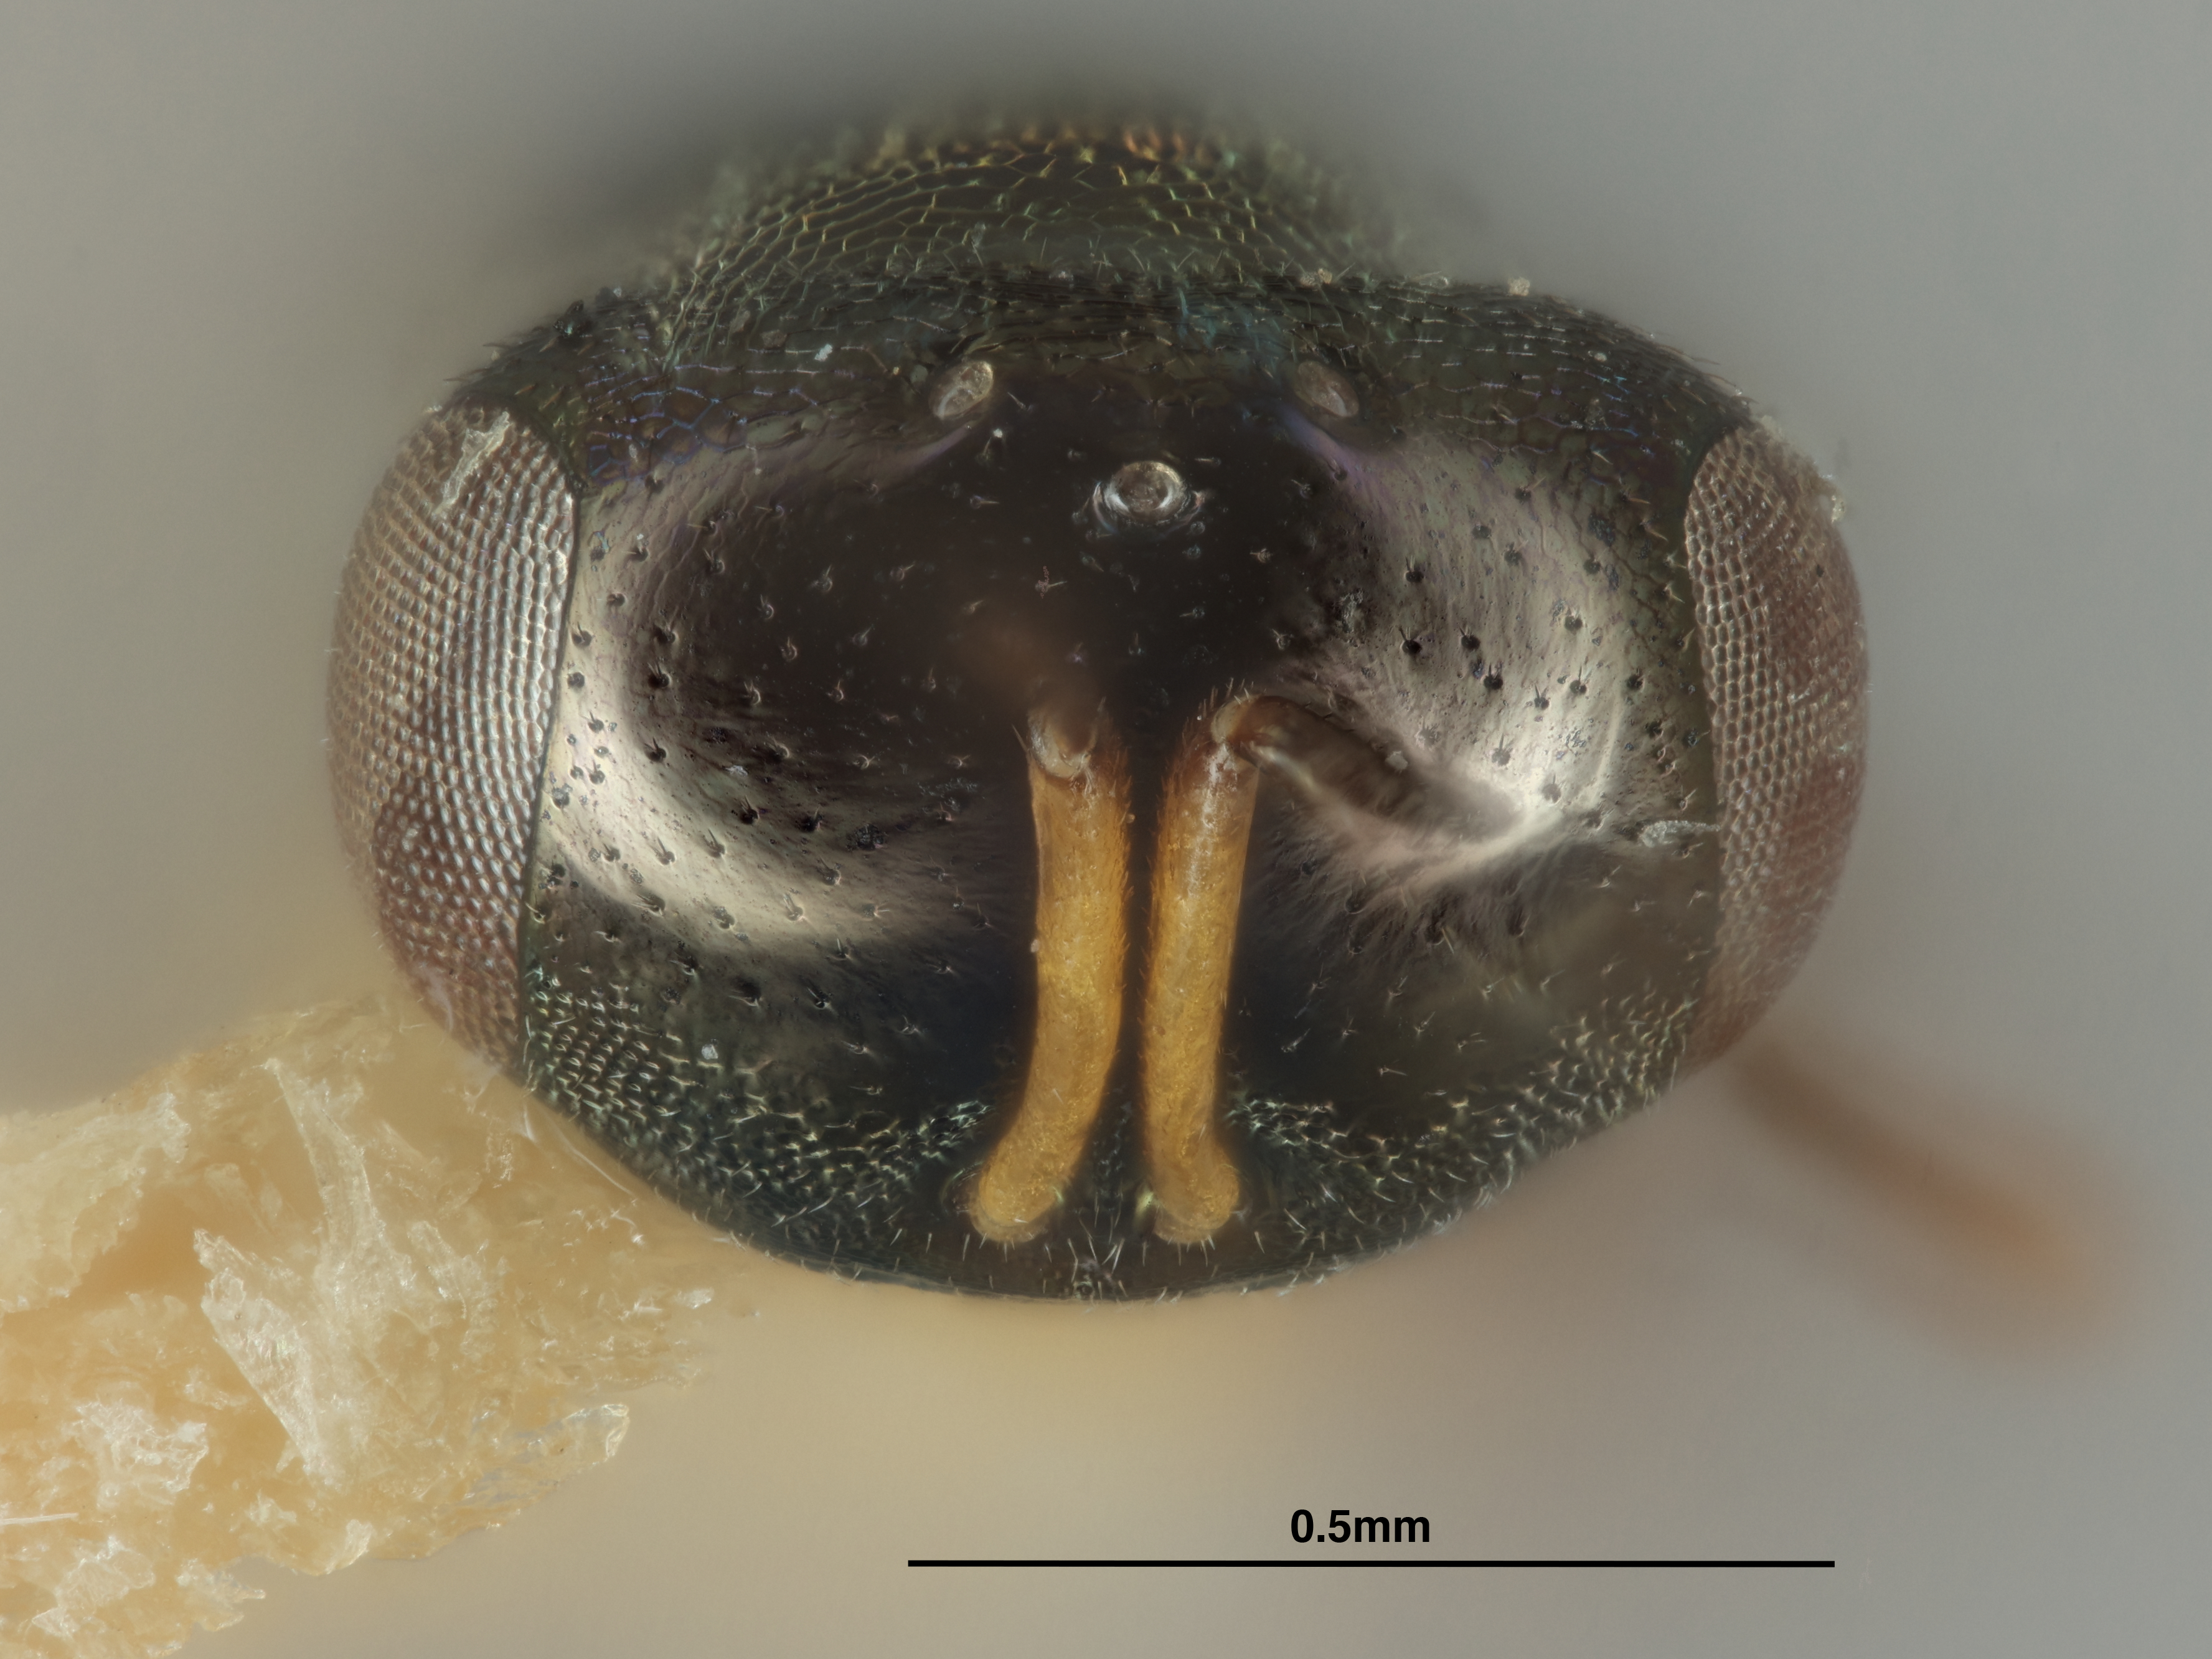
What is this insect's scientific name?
Systellogaster gahani
